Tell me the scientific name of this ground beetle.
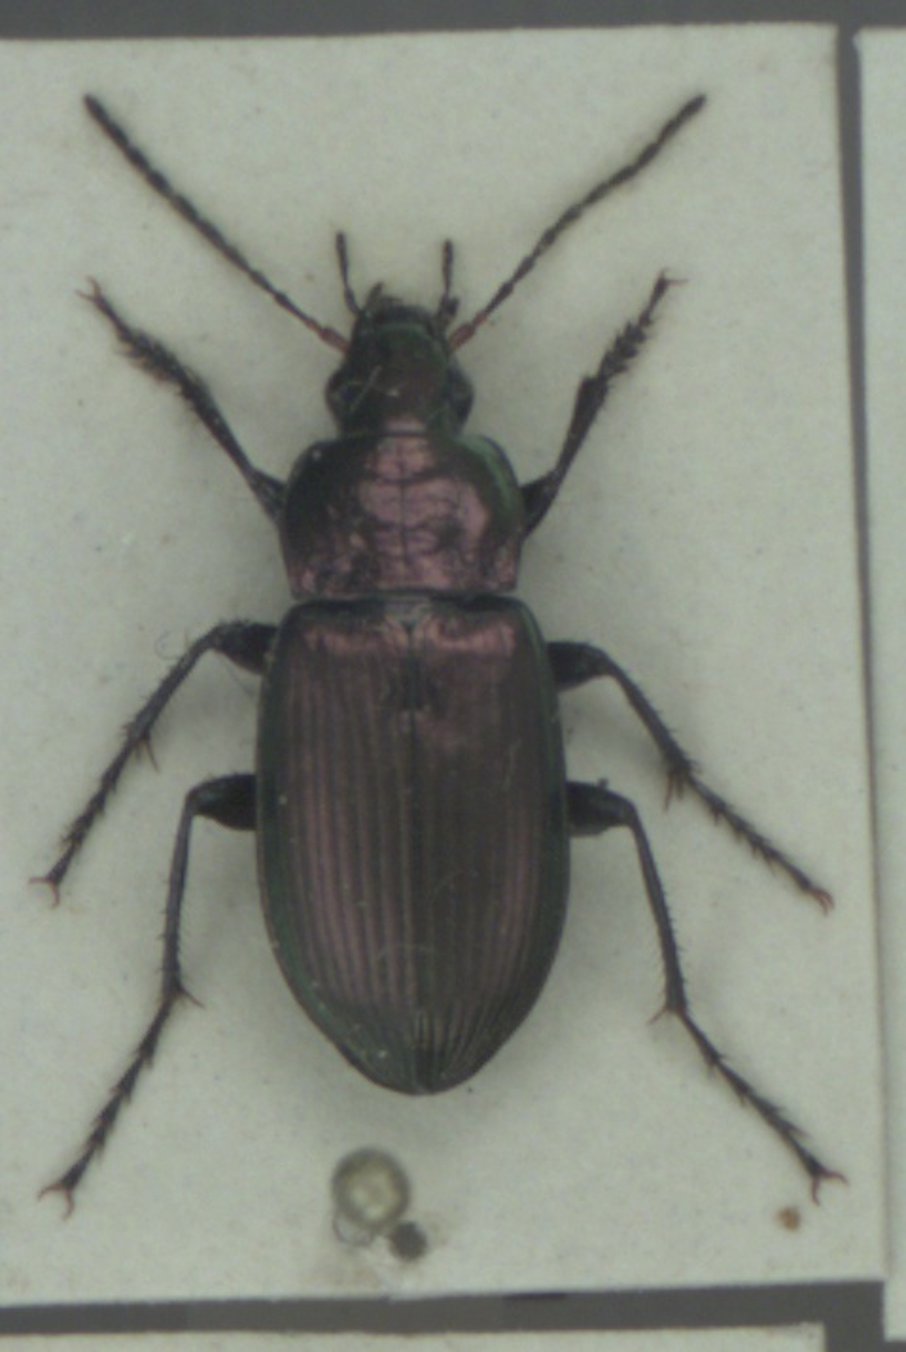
Poecilus cupreus
